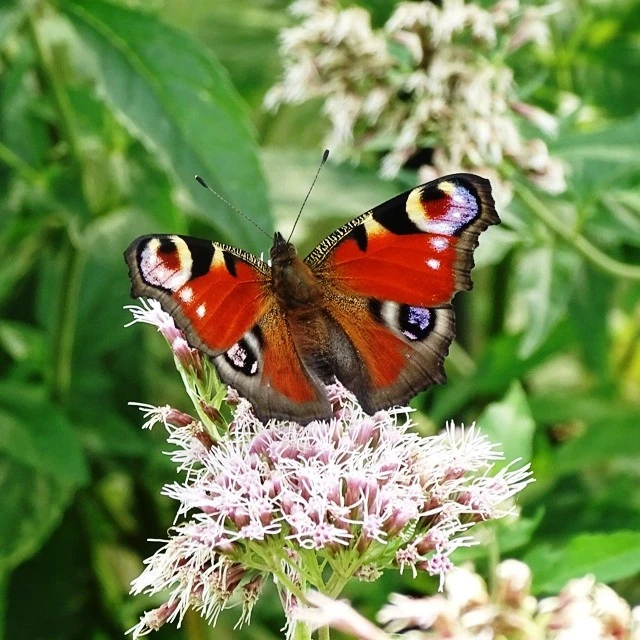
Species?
Aglais io
